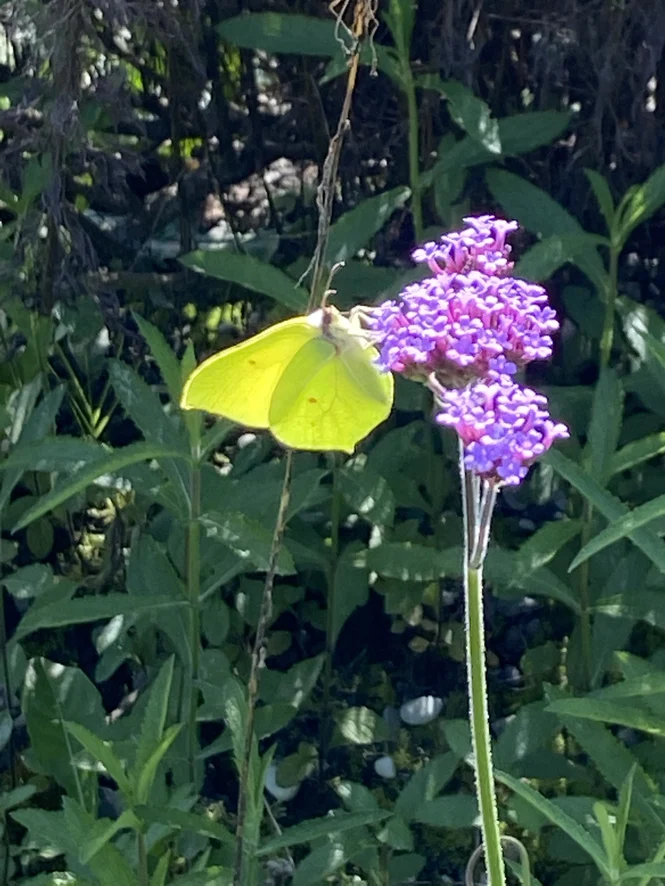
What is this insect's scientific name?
Gonepteryx rhamni
